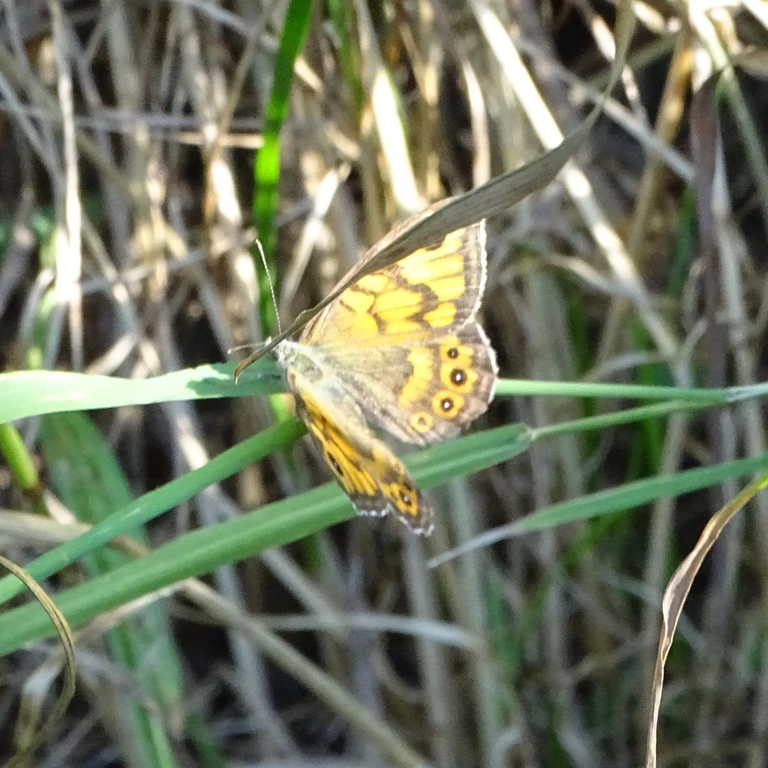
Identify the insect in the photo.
Lasiommata megera (also Pararge megera)
